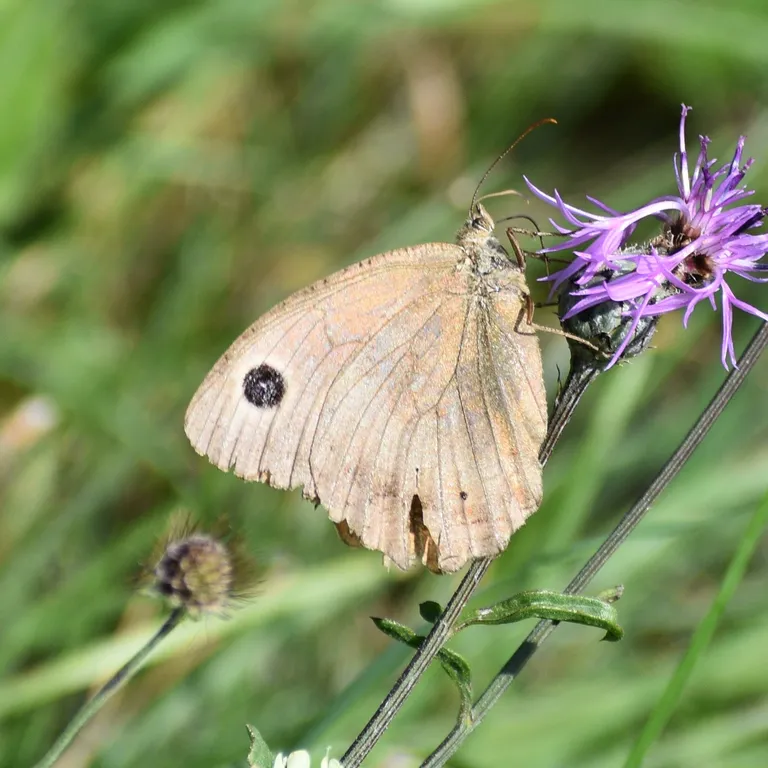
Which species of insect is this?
Minois dryas
